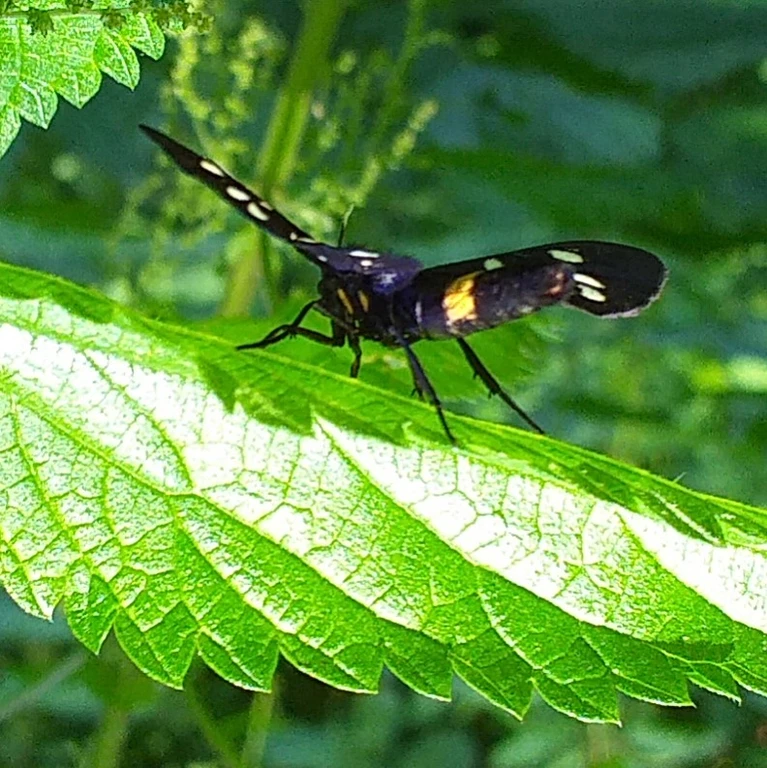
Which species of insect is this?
Amata phegea
